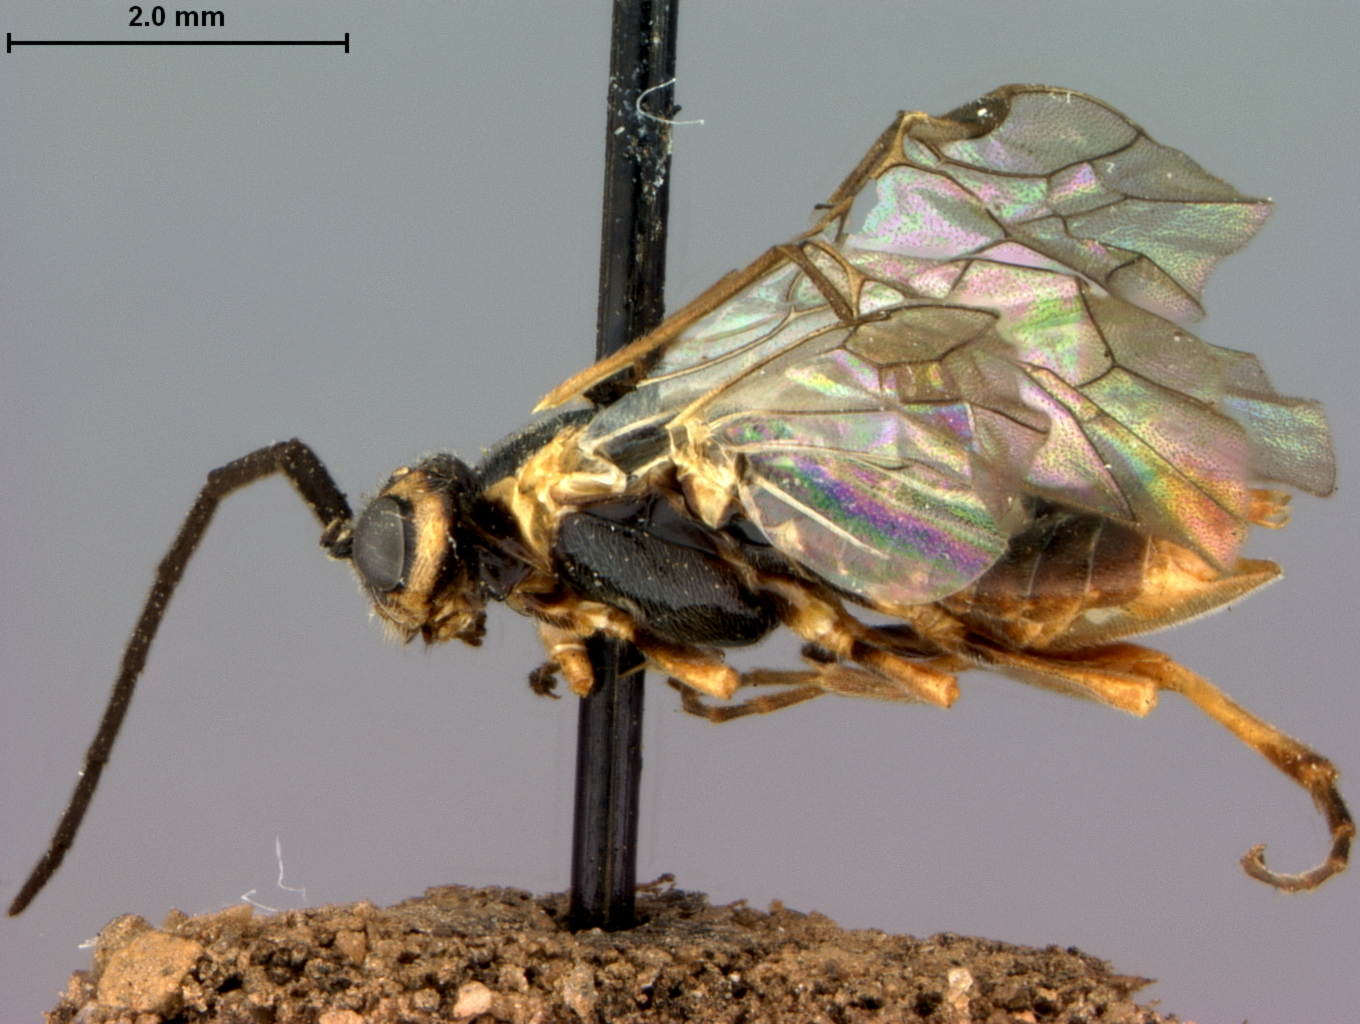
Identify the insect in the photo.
Pachynematus tritici
